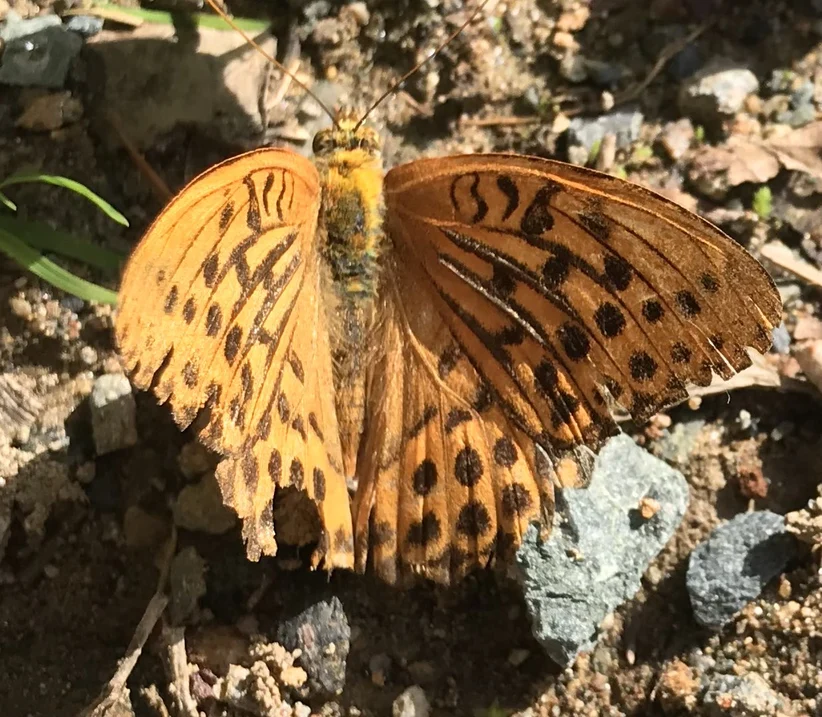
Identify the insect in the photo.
Argynnis paphia
